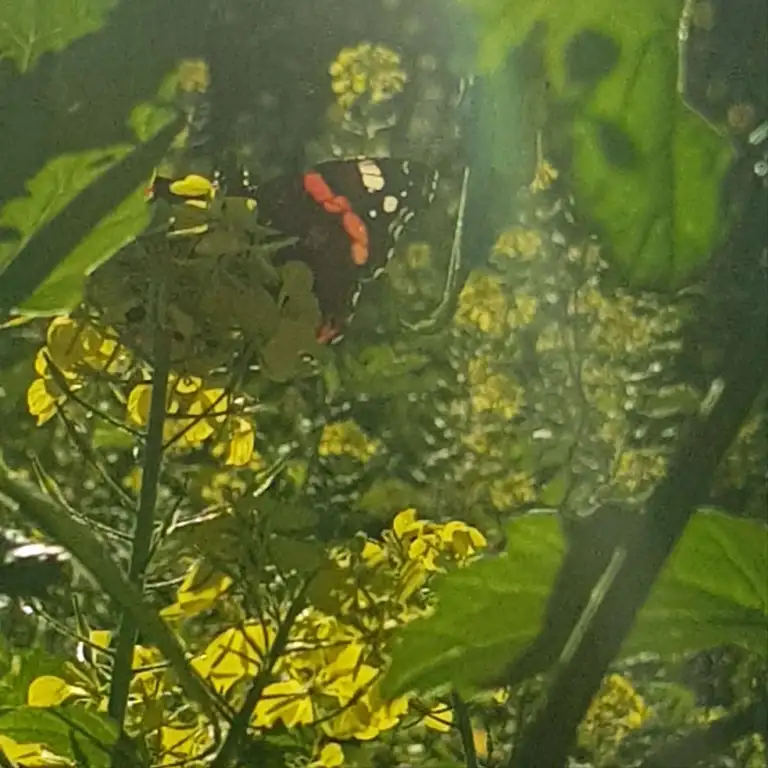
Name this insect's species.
Vanessa atalanta
